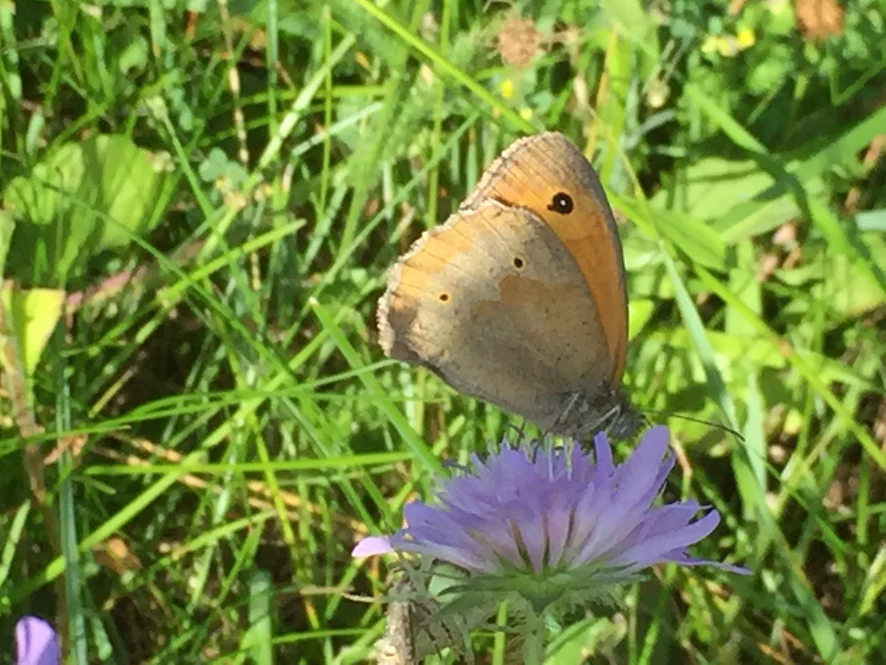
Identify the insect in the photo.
Maniola jurtina
